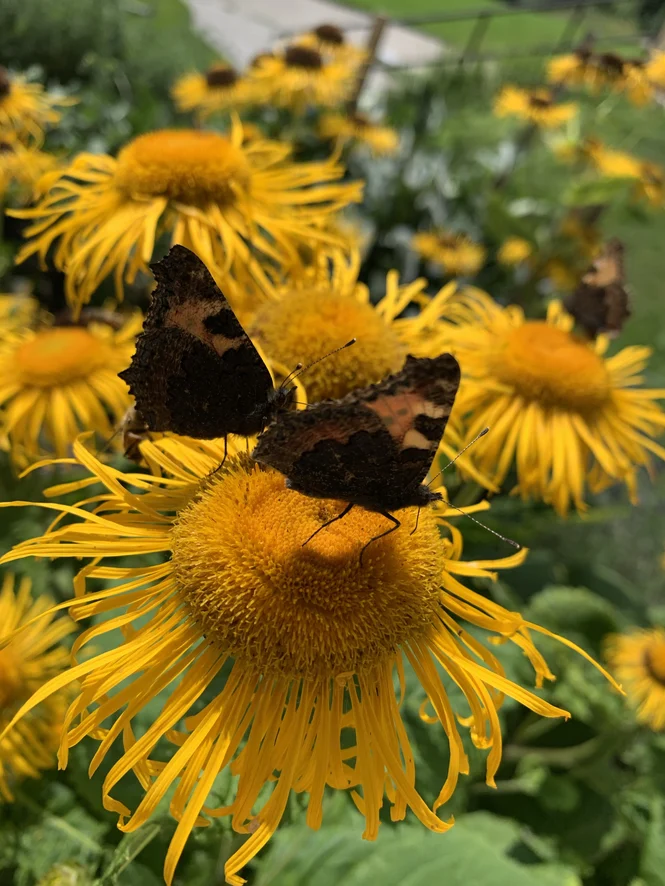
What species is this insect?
Aglais urticae
